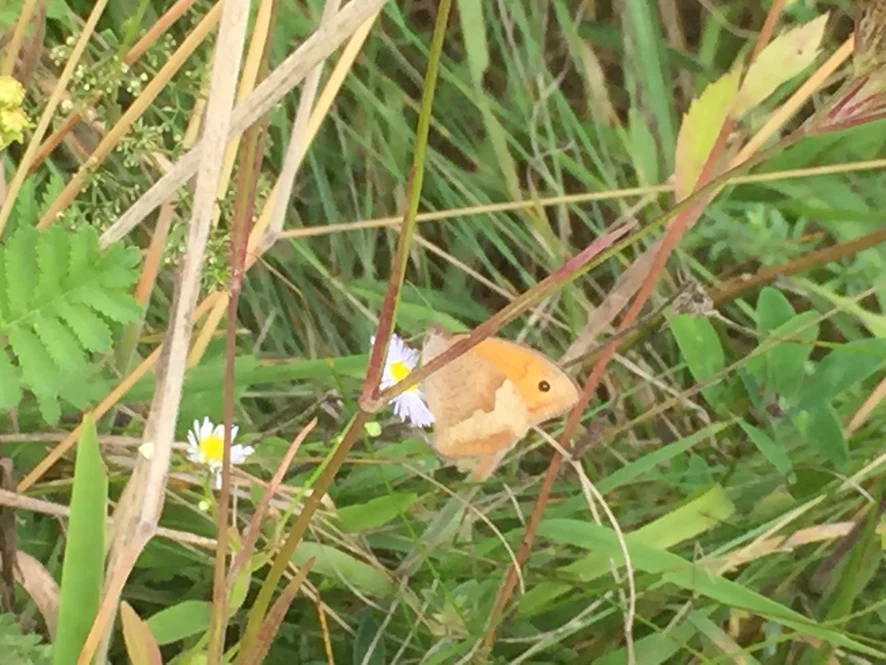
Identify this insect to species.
Maniola jurtina
